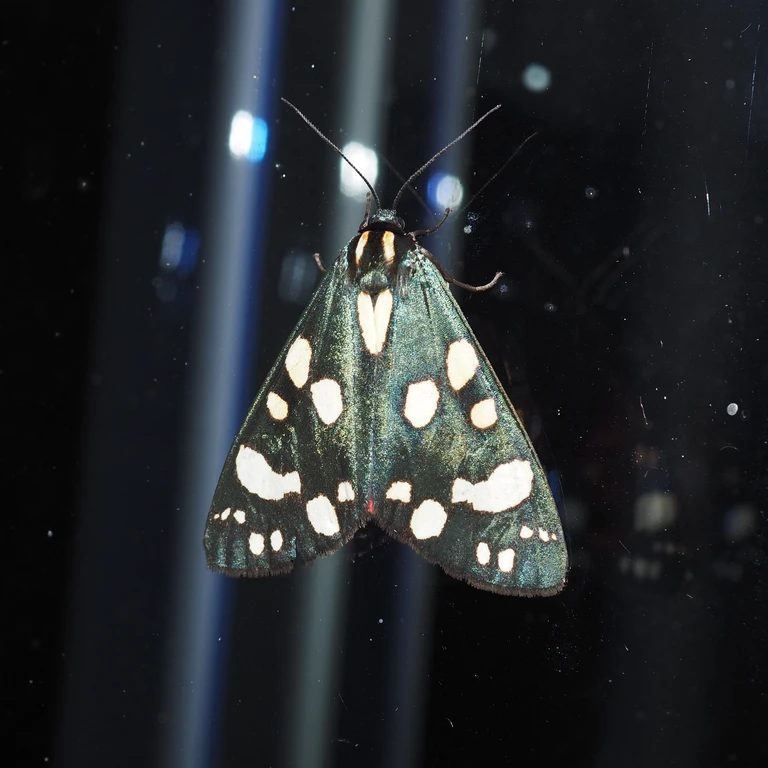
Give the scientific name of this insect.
Callimorpha dominula
